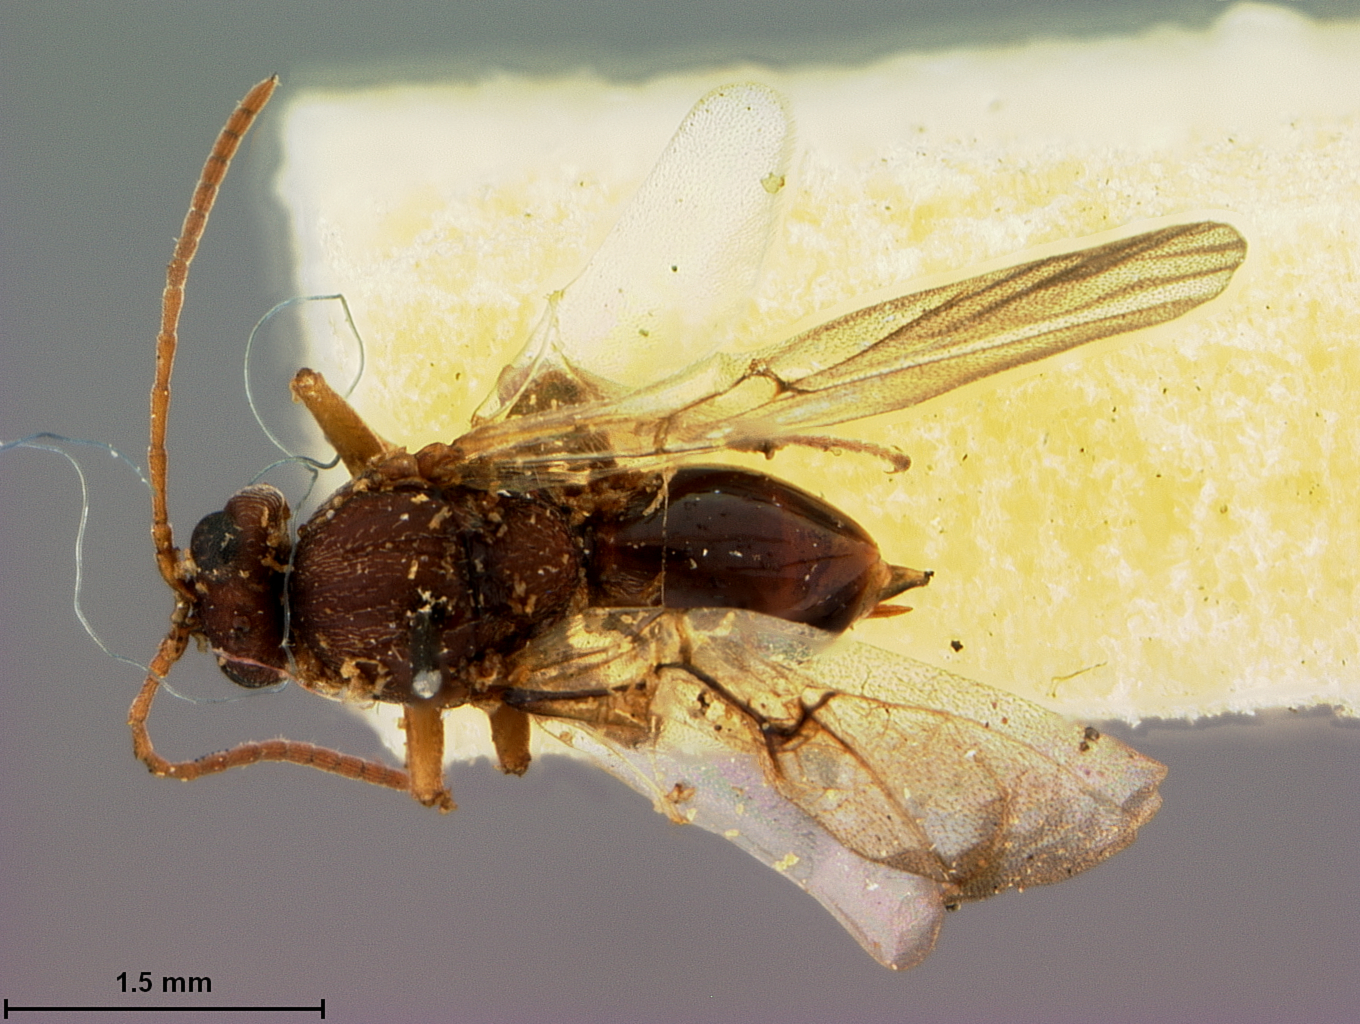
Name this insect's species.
Andricus pacificus
